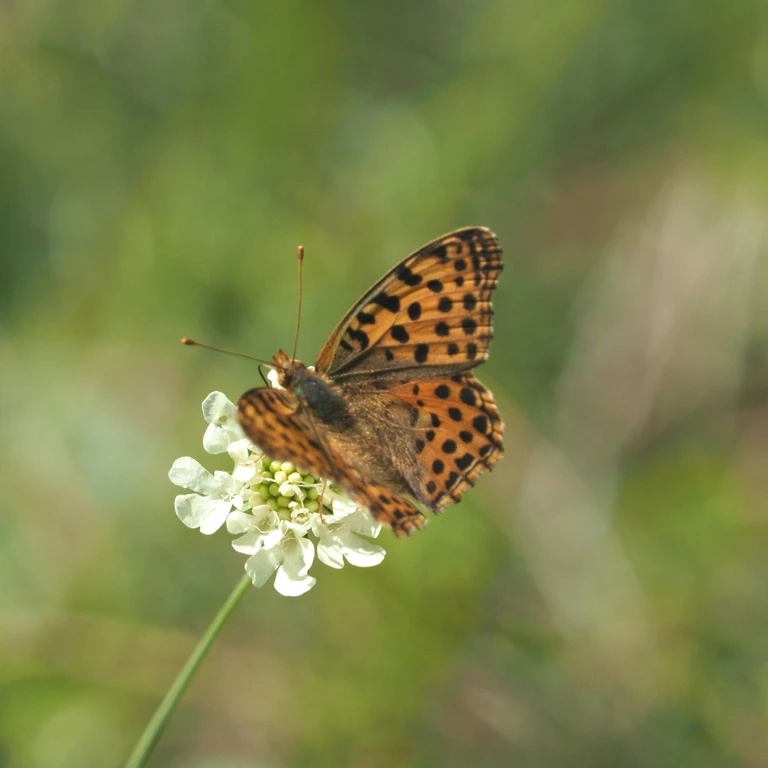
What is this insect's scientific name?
Issoria lathonia
